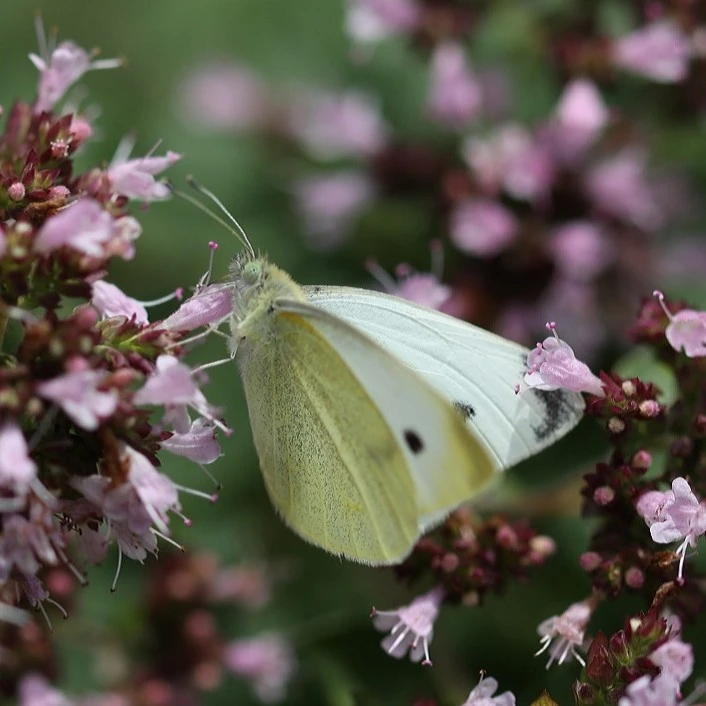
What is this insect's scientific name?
Pieris rapae
